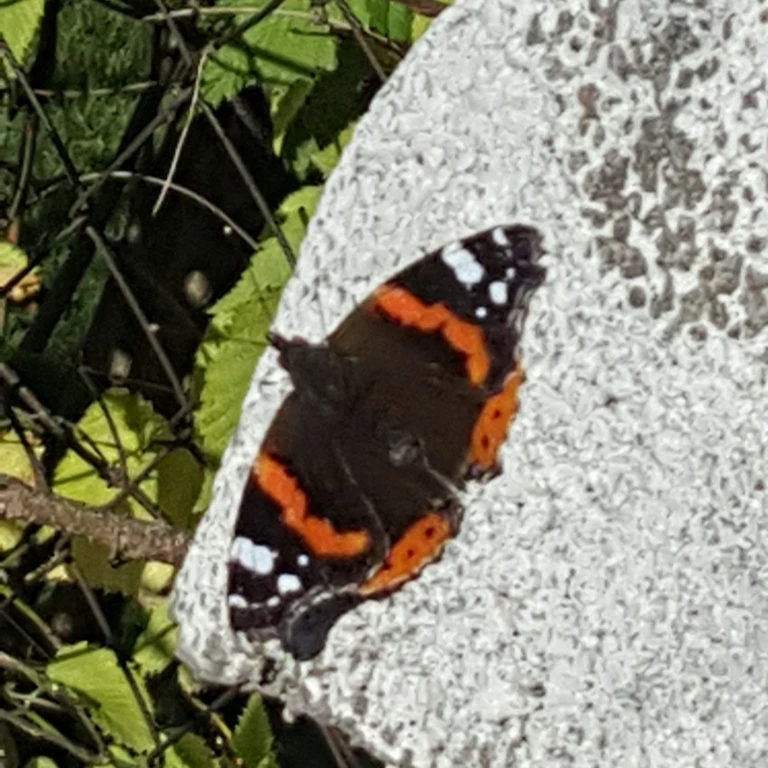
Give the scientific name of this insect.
Vanessa atalanta
